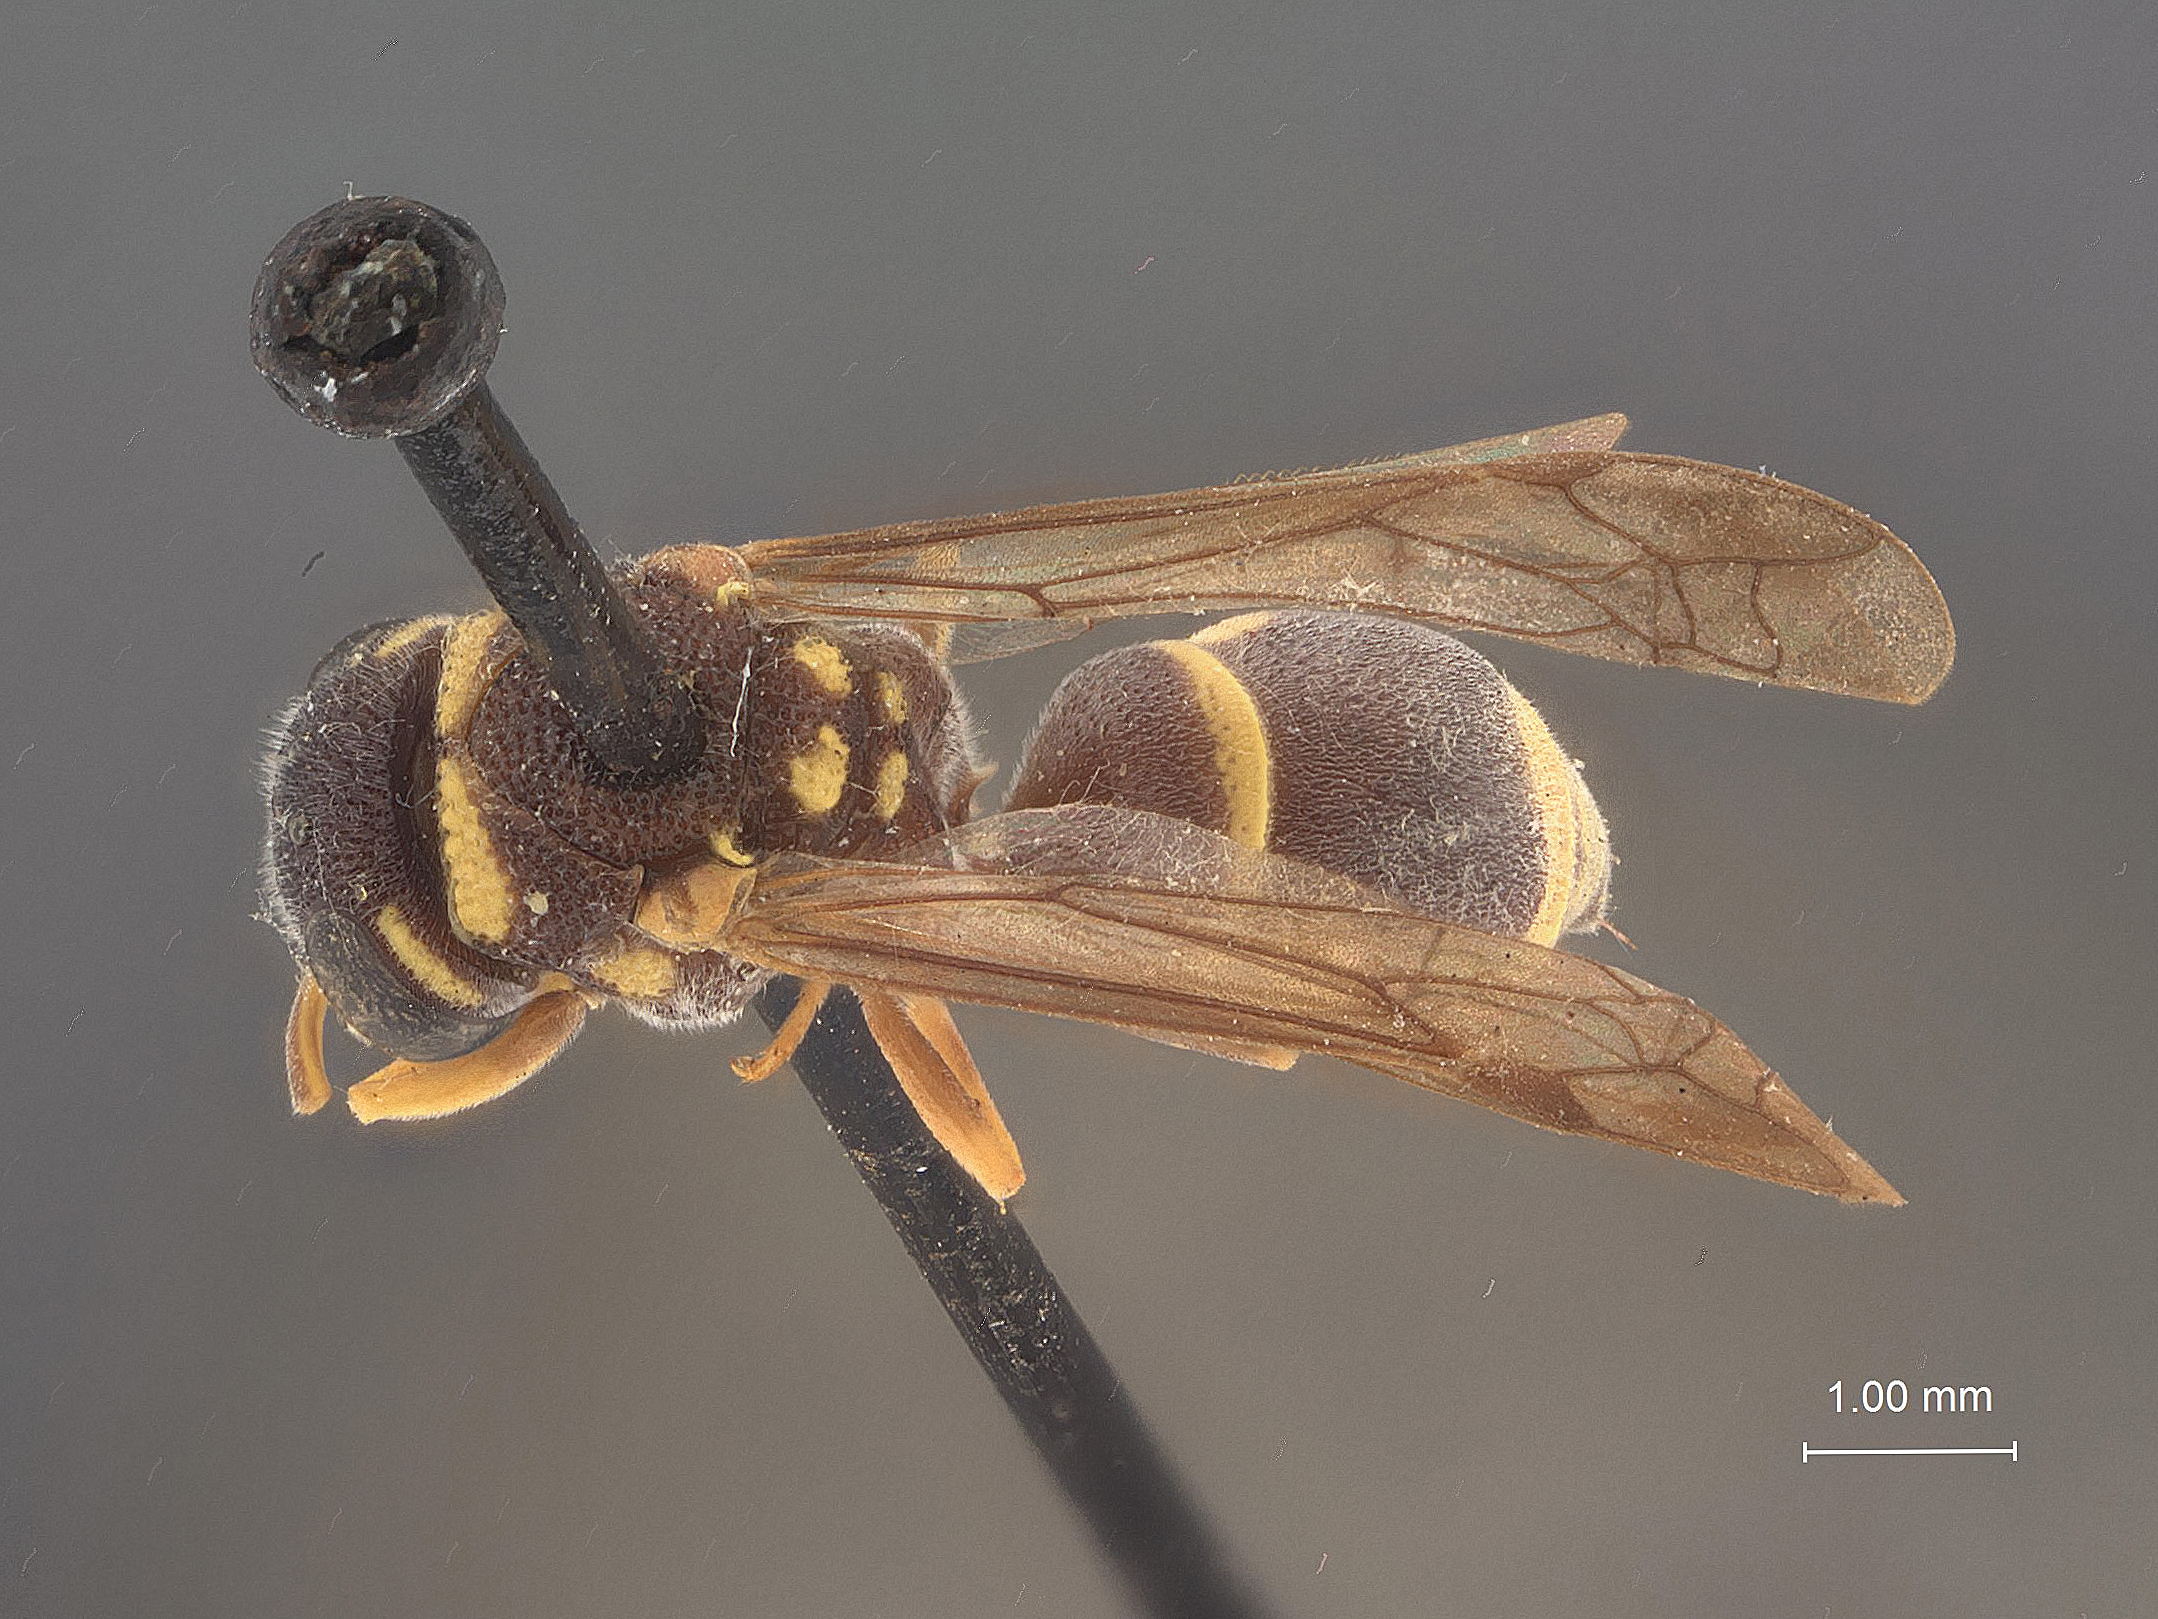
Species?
Antepipona brunneola
